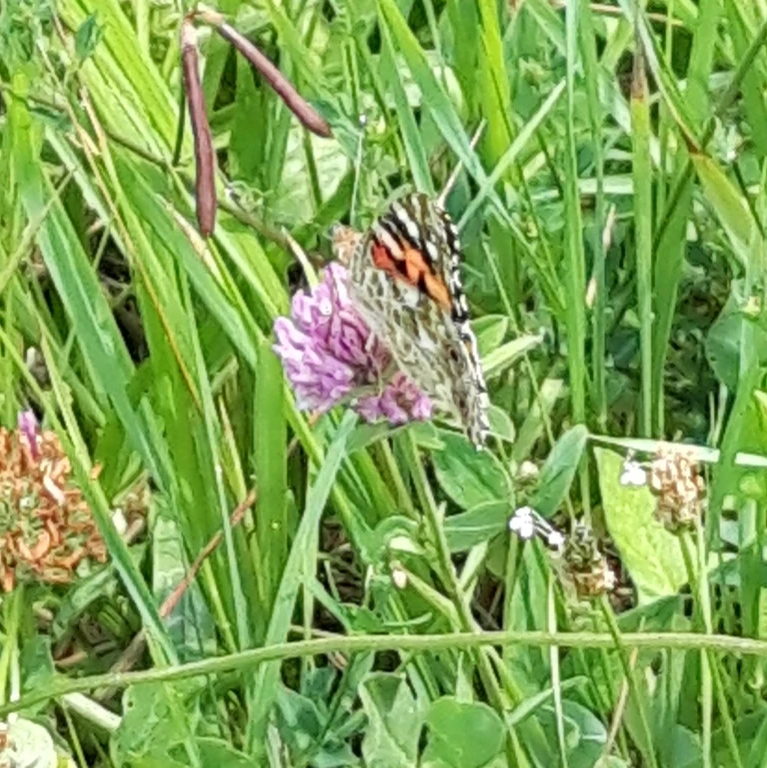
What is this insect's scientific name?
Vanessa cardui
